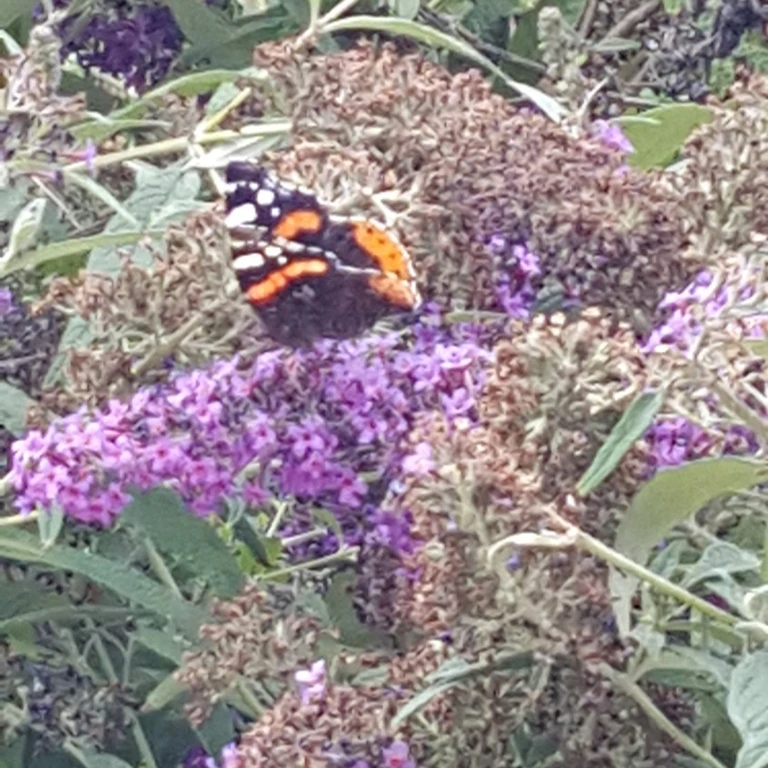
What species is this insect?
Vanessa atalanta
